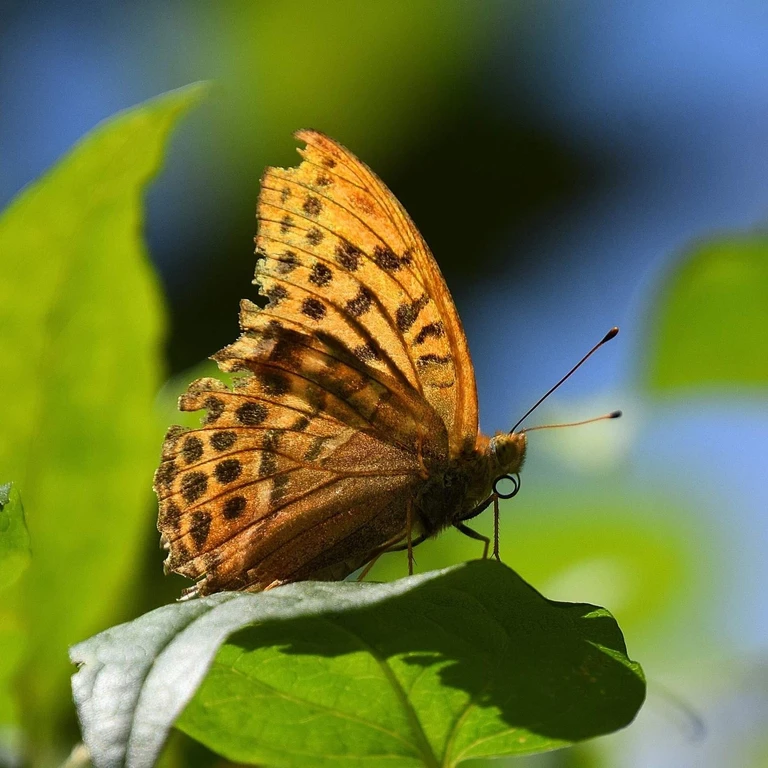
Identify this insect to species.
Argynnis paphia
